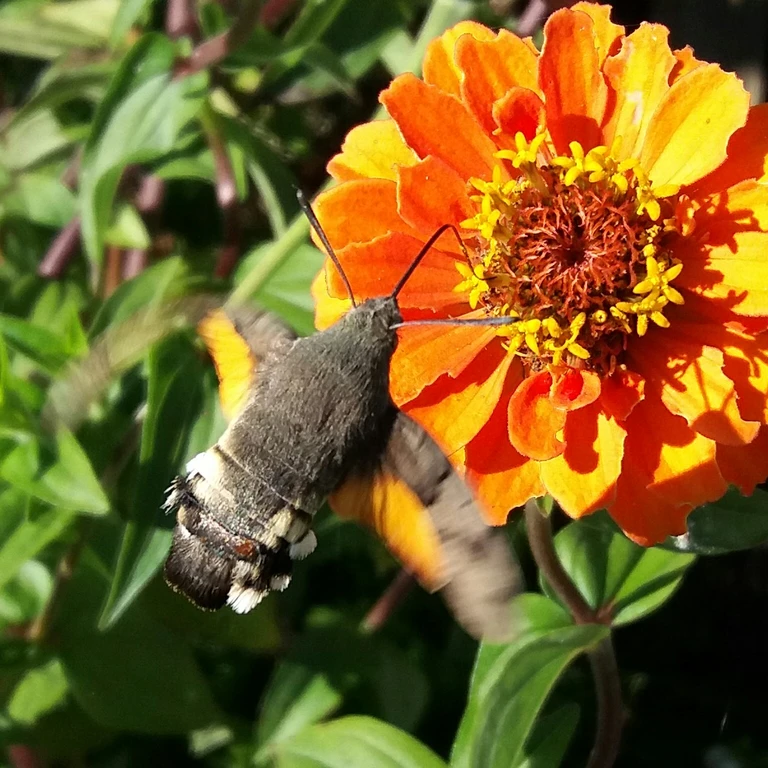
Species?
Macroglossum stellatarum
